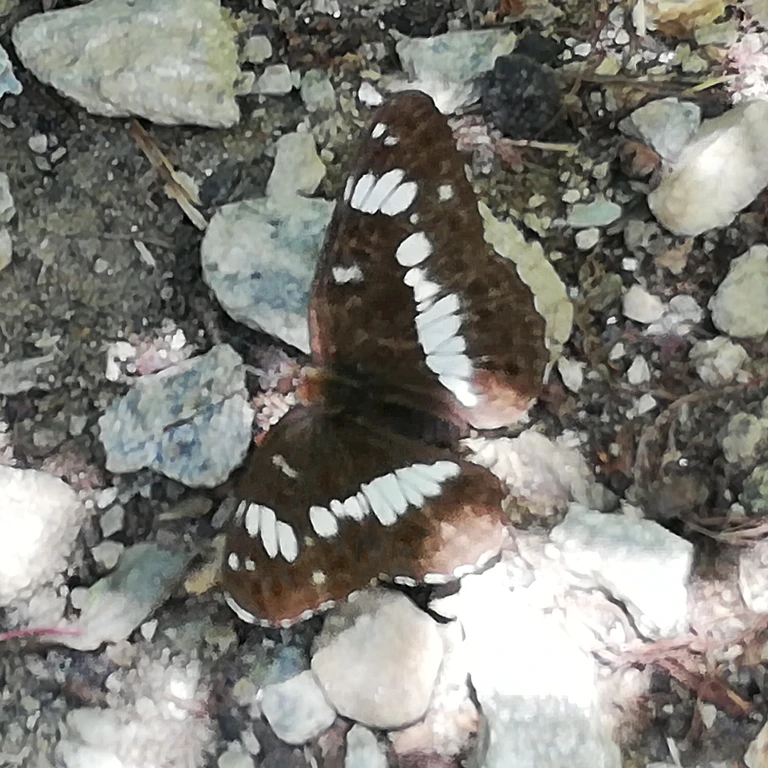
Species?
Limenitis camilla (also Ladoga camilla)
